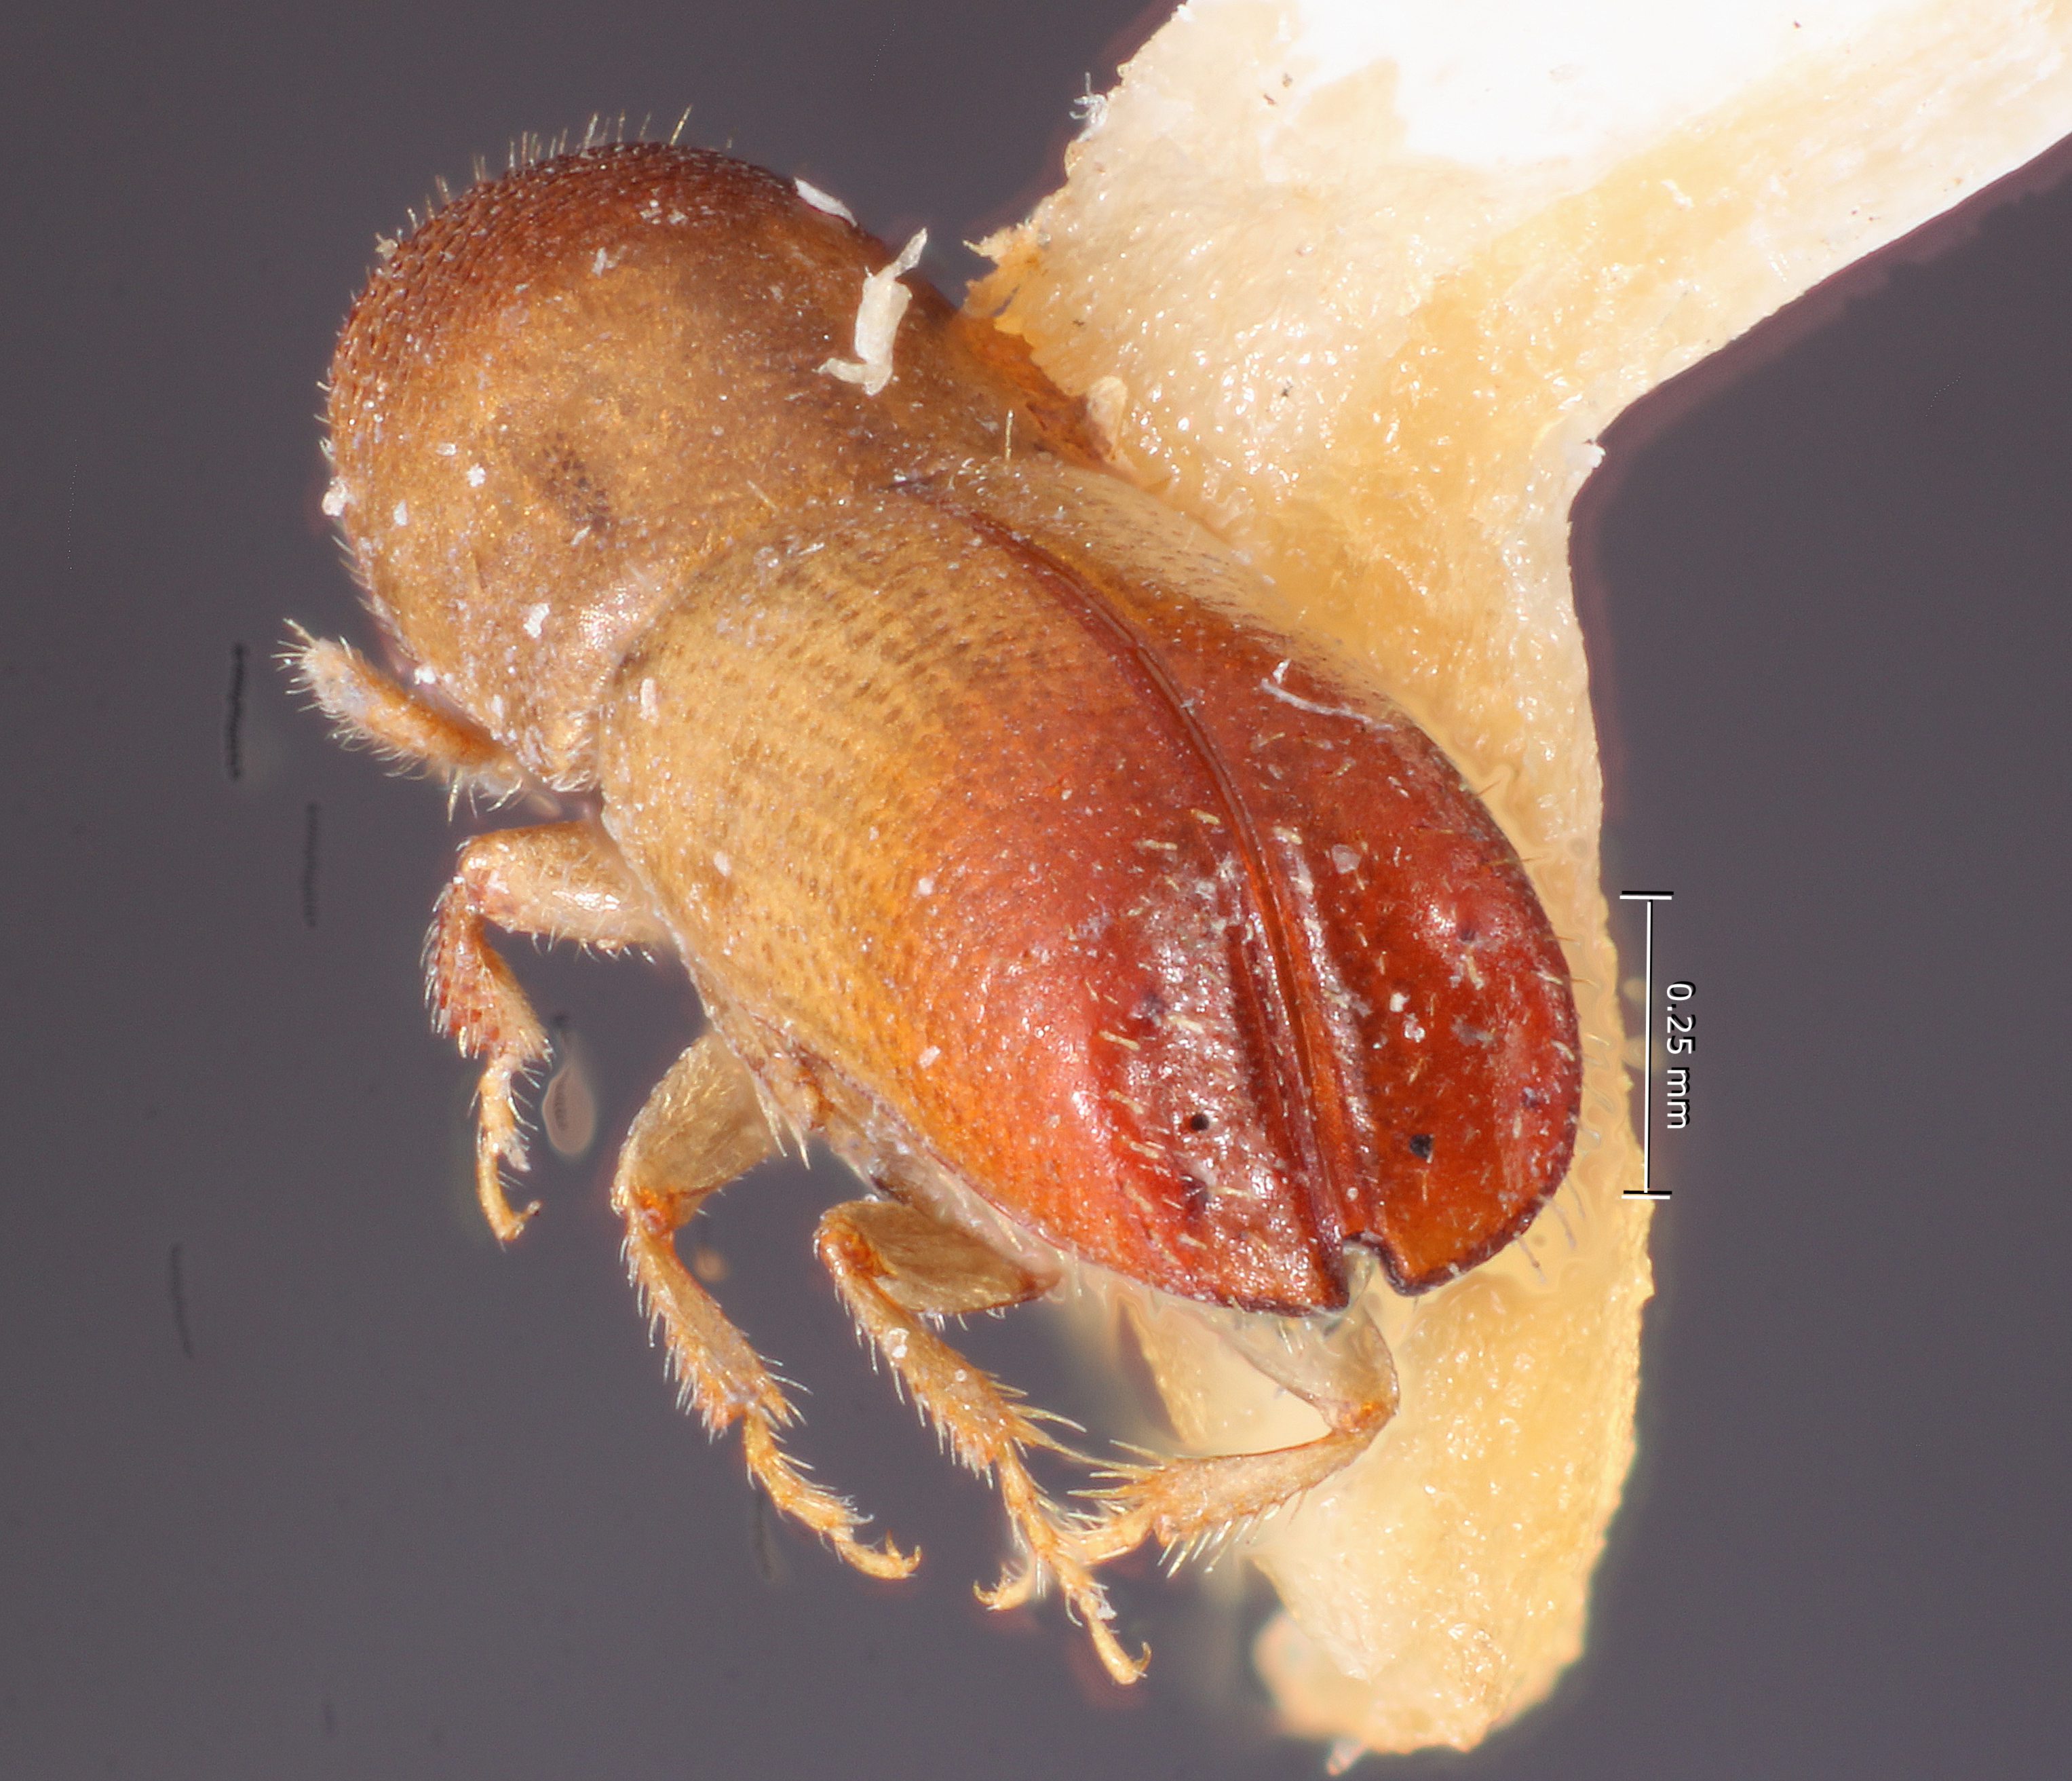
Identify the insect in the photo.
Monarthrum bifoveatum
